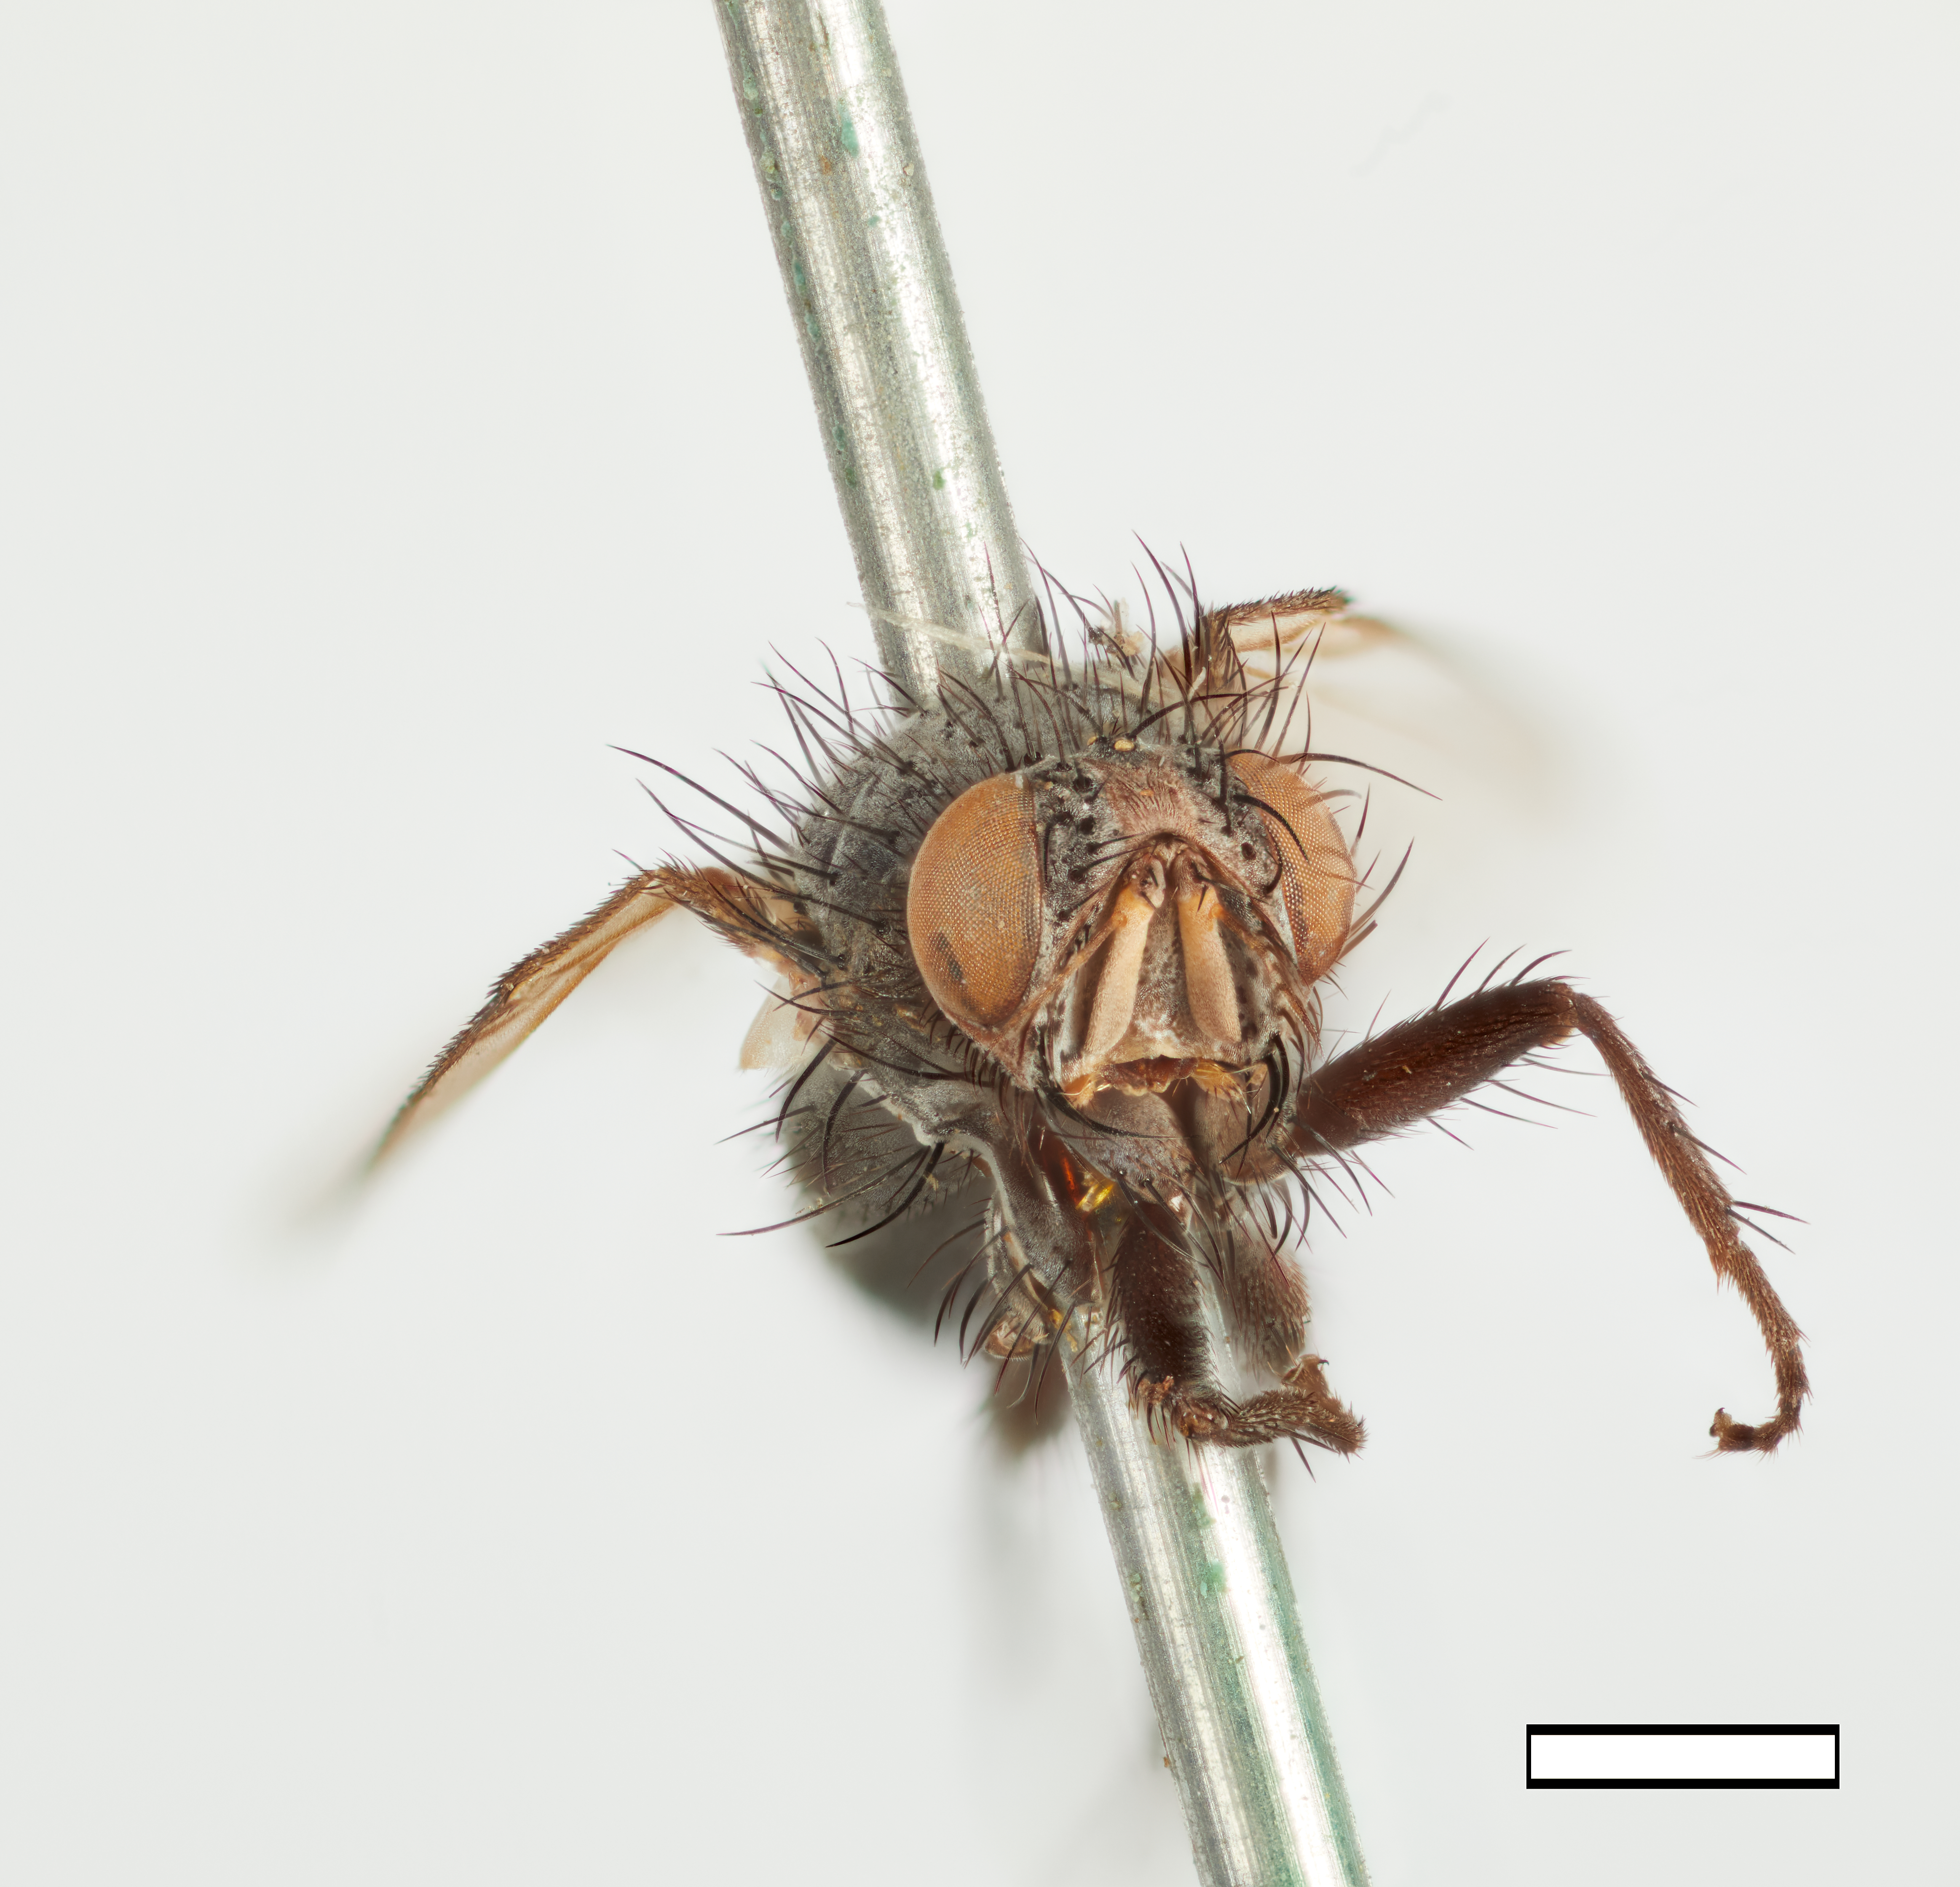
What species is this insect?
Neaera longicornis
